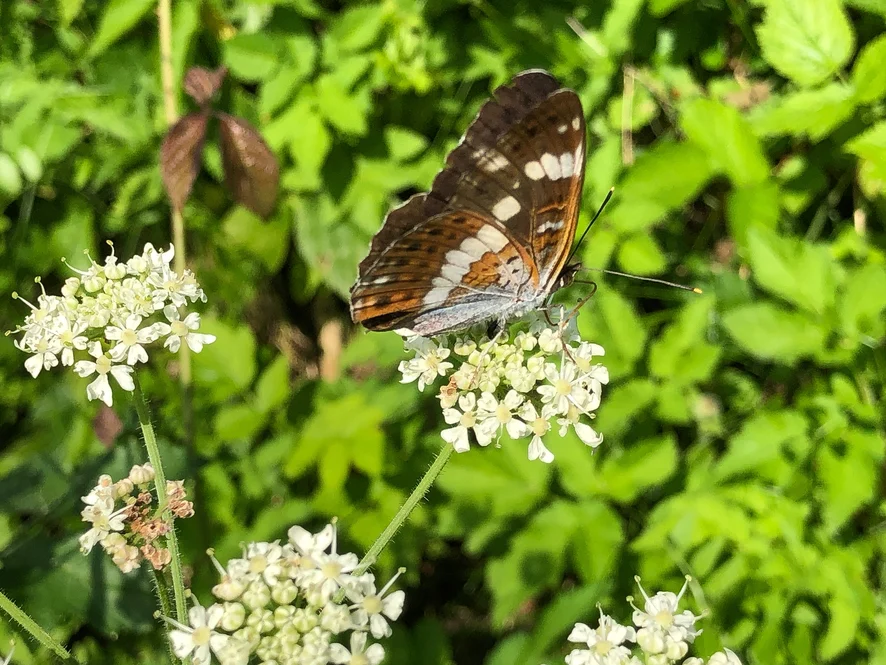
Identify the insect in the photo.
Limenitis camilla (also Ladoga camilla)
